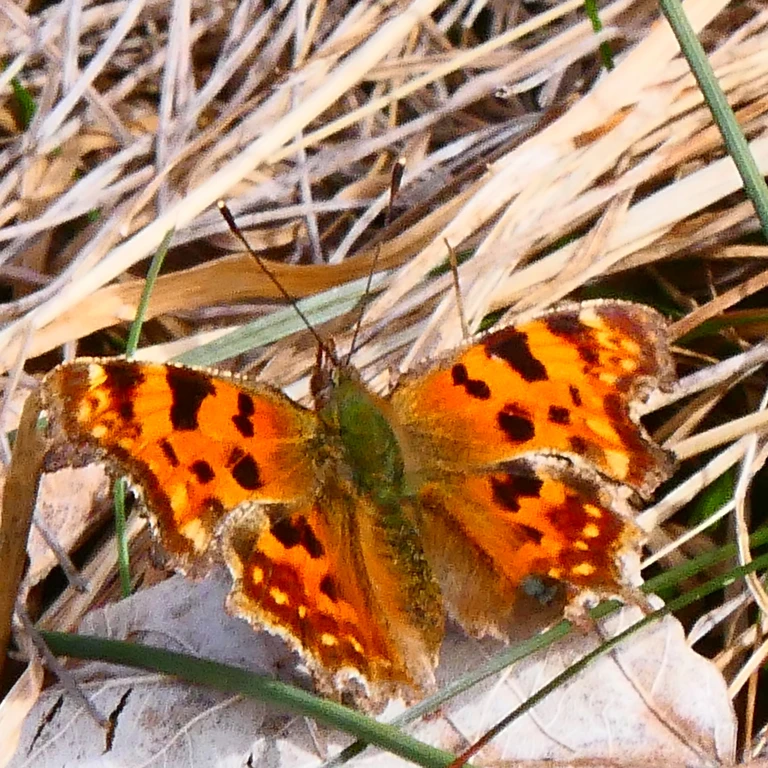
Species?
Polygonia c-album
